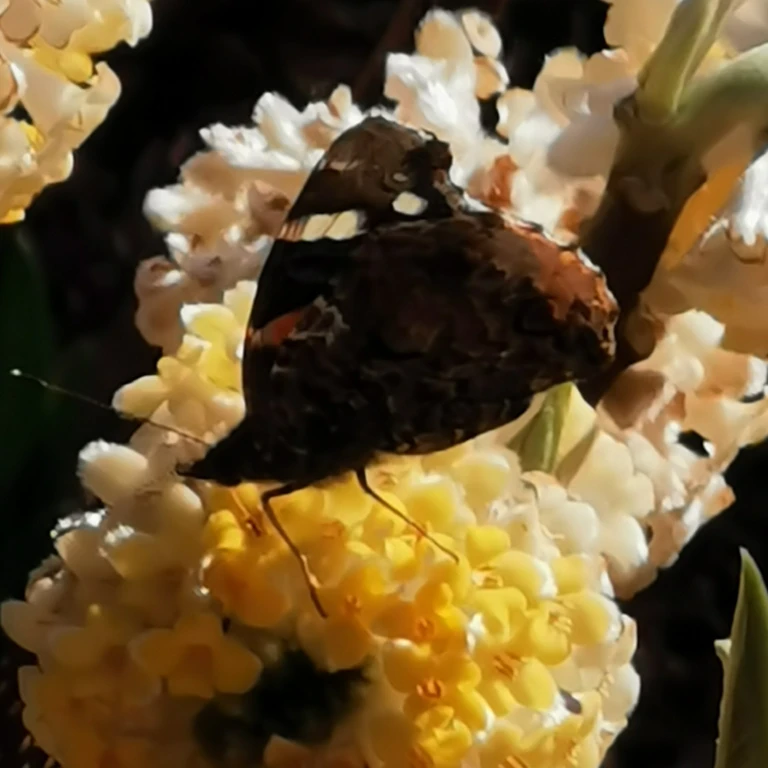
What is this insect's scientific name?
Vanessa atalanta
